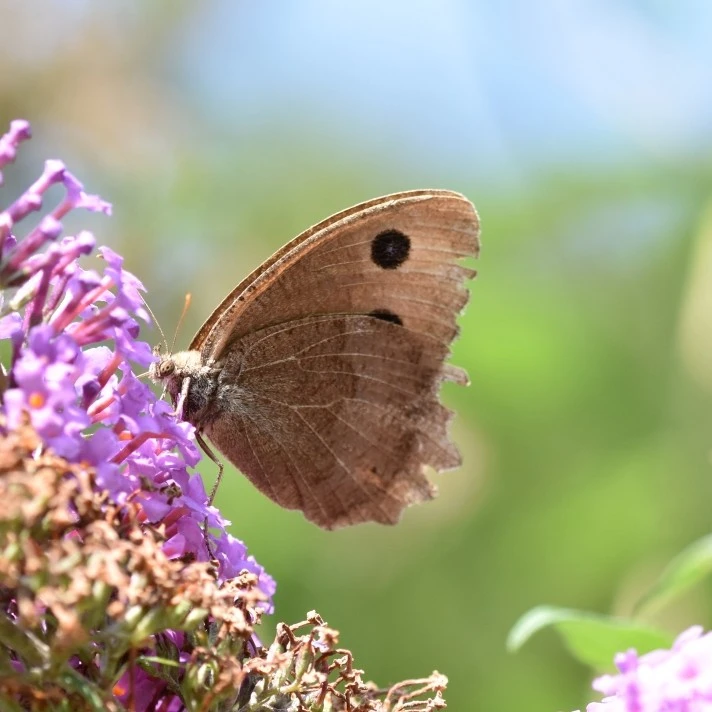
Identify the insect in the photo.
Minois dryas
